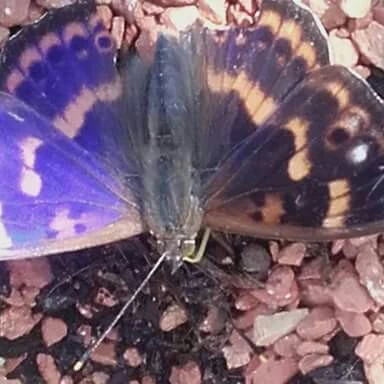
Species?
Apatura ilia
